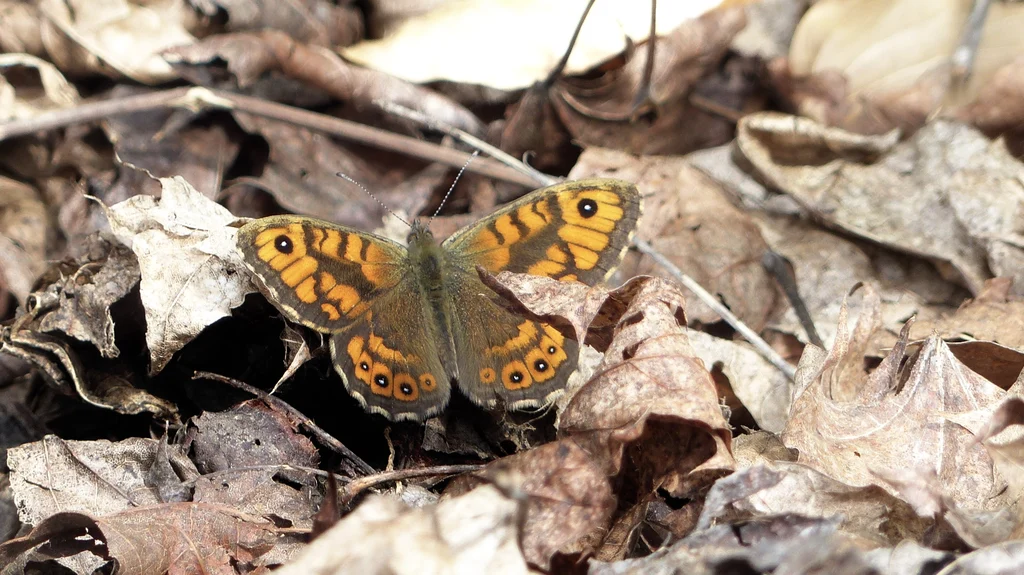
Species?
Lasiommata megera (also Pararge megera)
